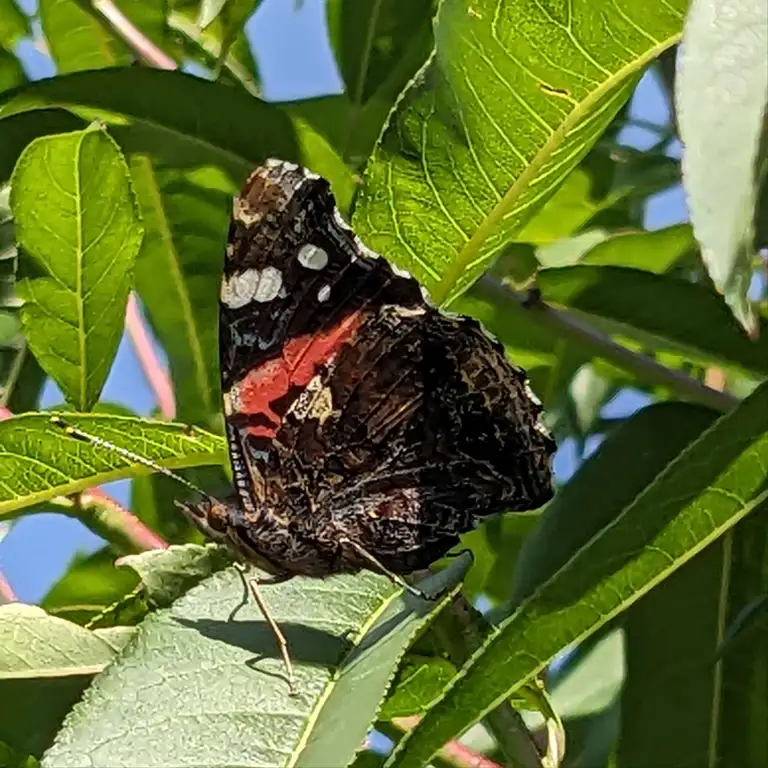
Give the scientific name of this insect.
Vanessa atalanta
